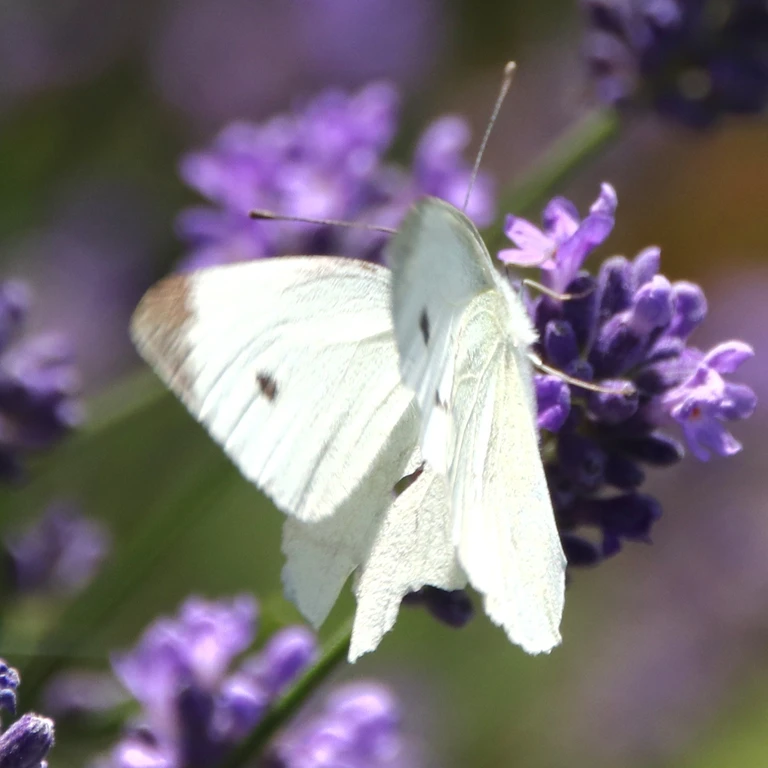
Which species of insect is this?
Pieris rapae
